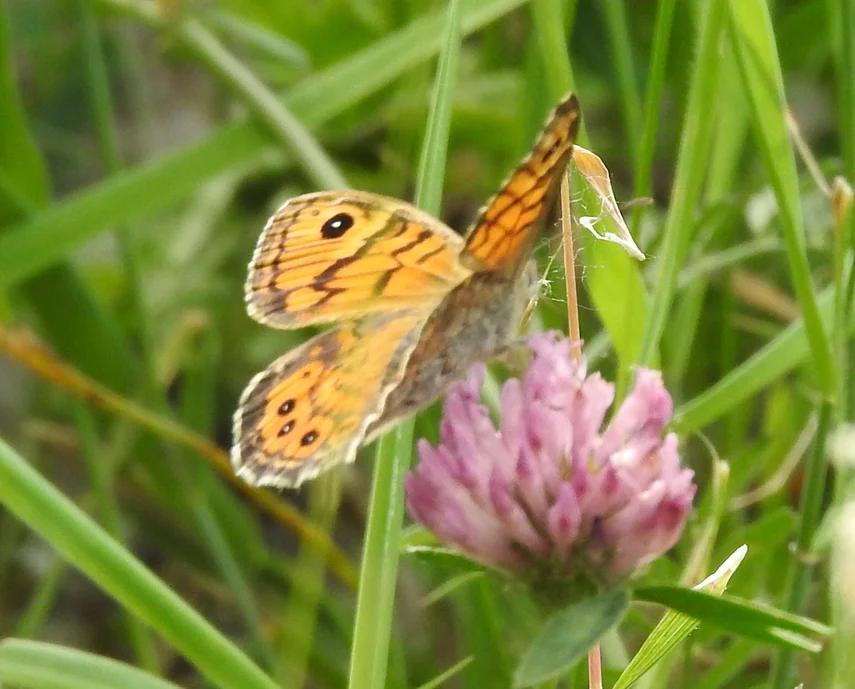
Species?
Lasiommata megera (also Pararge megera)
